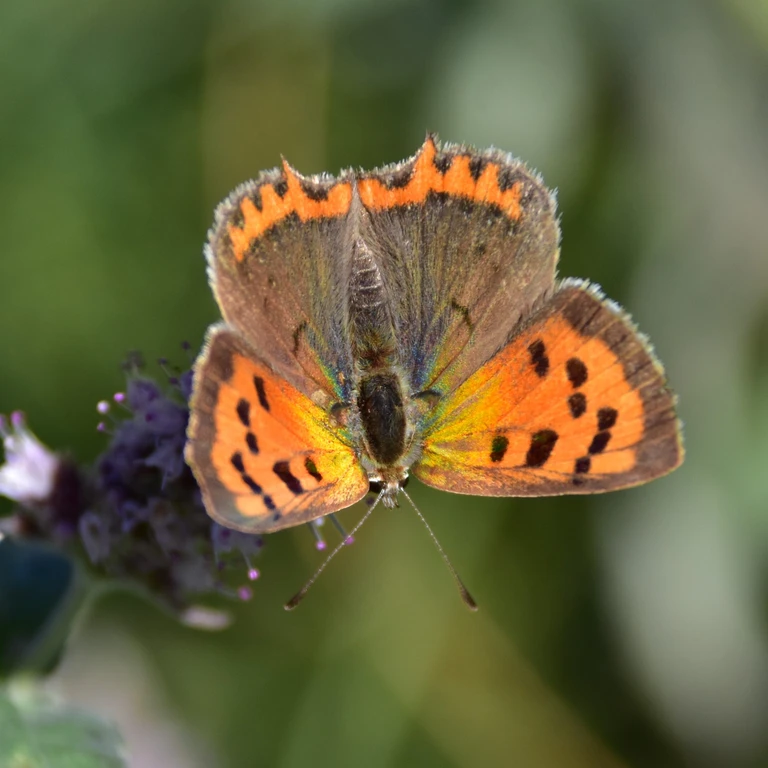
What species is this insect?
Lycaena phlaeas
